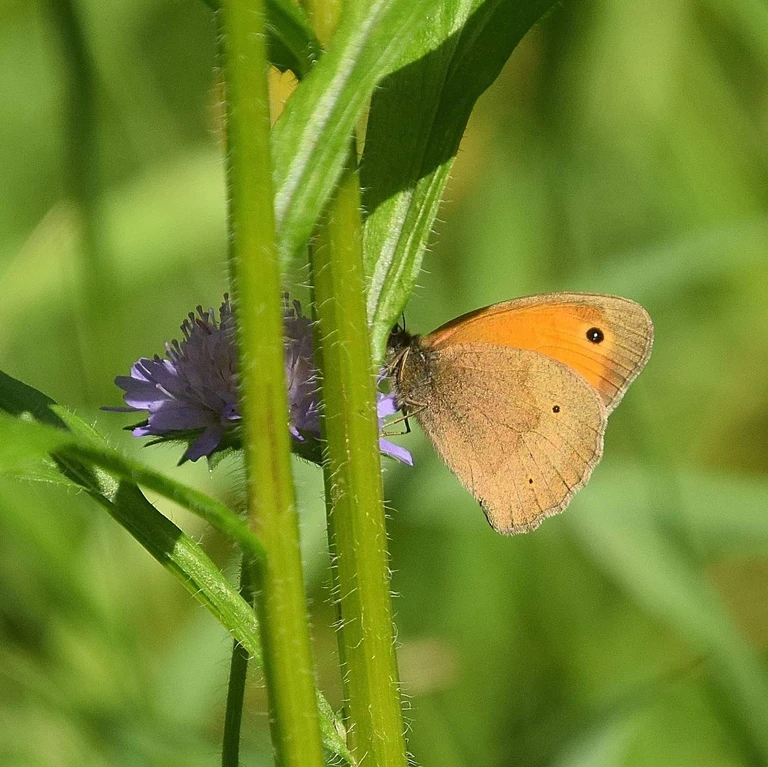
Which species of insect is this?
Maniola jurtina
